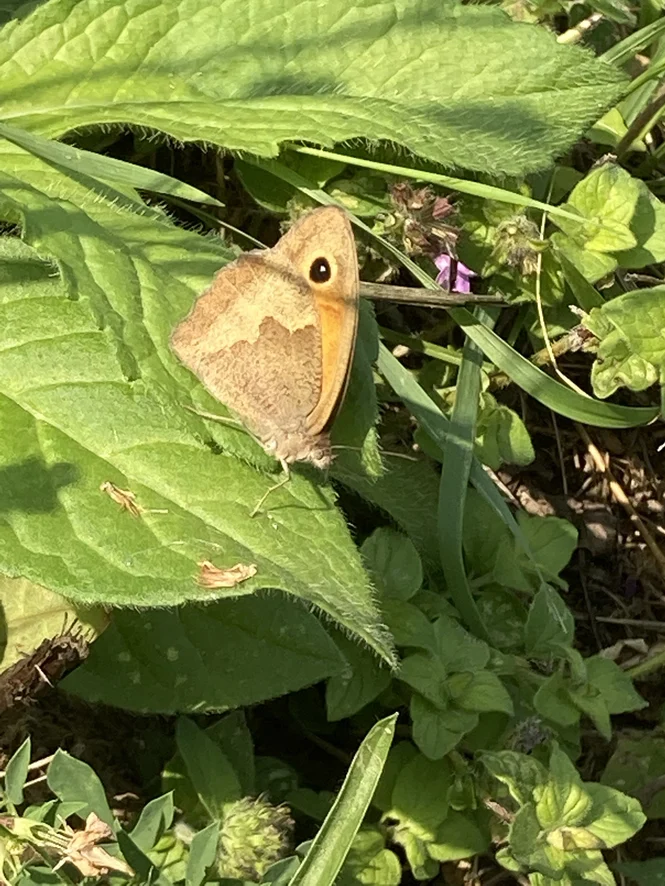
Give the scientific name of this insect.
Maniola jurtina
